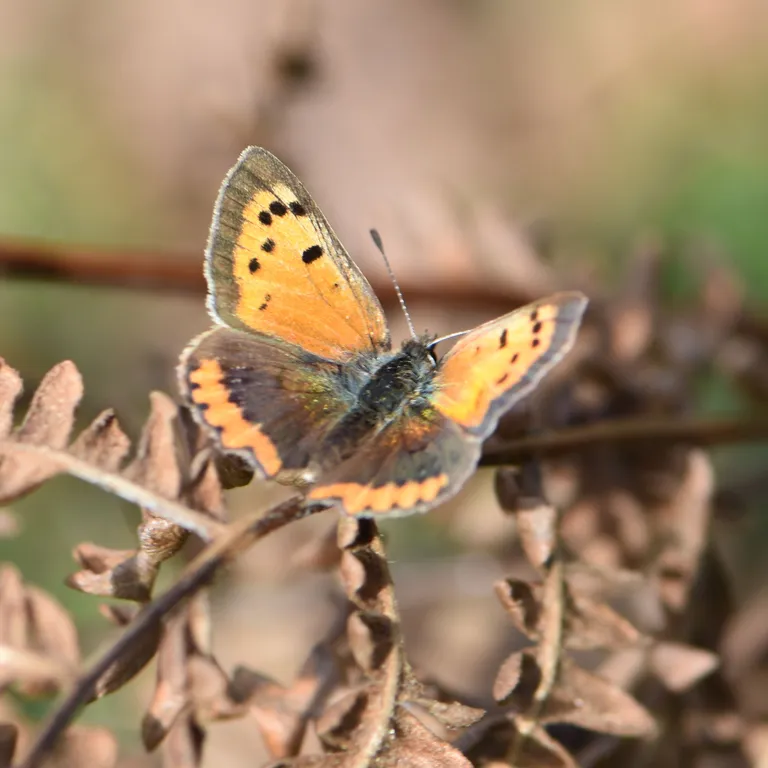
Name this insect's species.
Lycaena phlaeas
